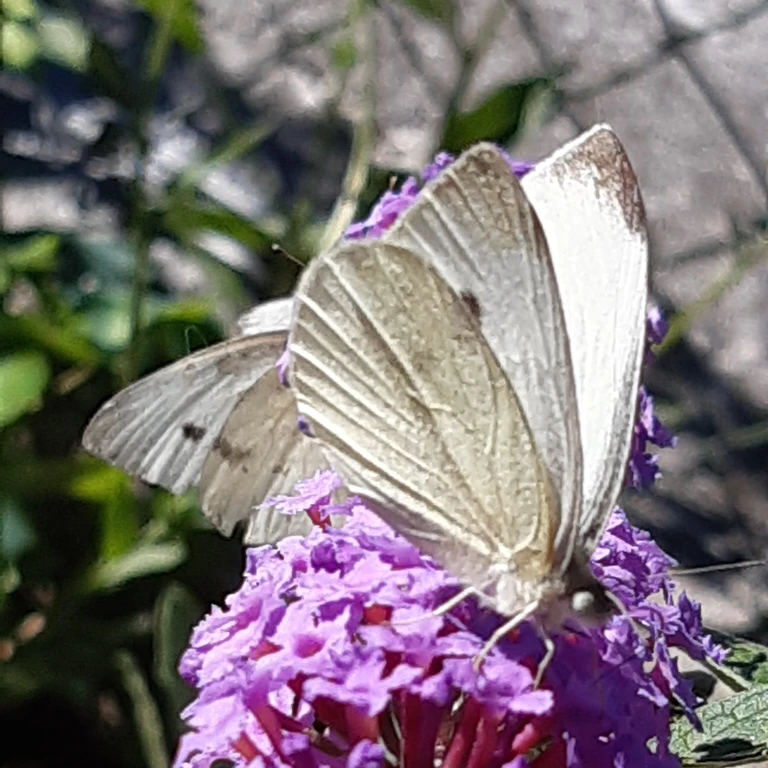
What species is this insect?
Pieris rapae
